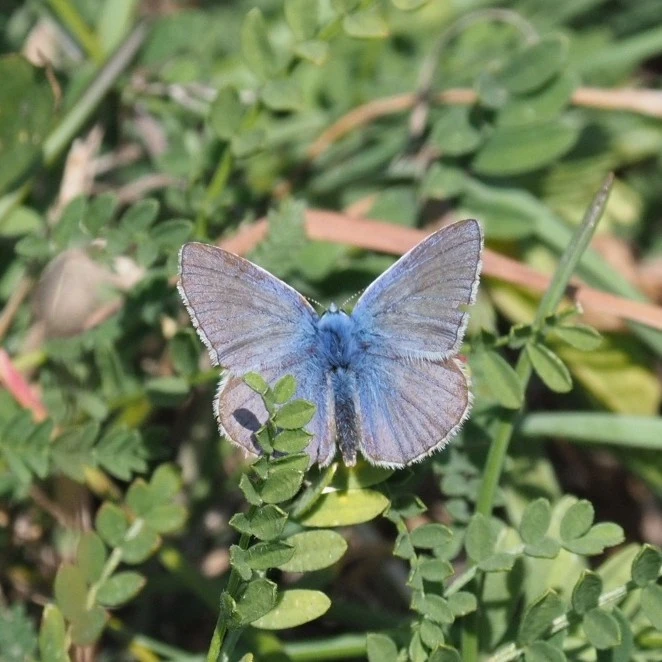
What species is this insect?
Polyommatus icarus
